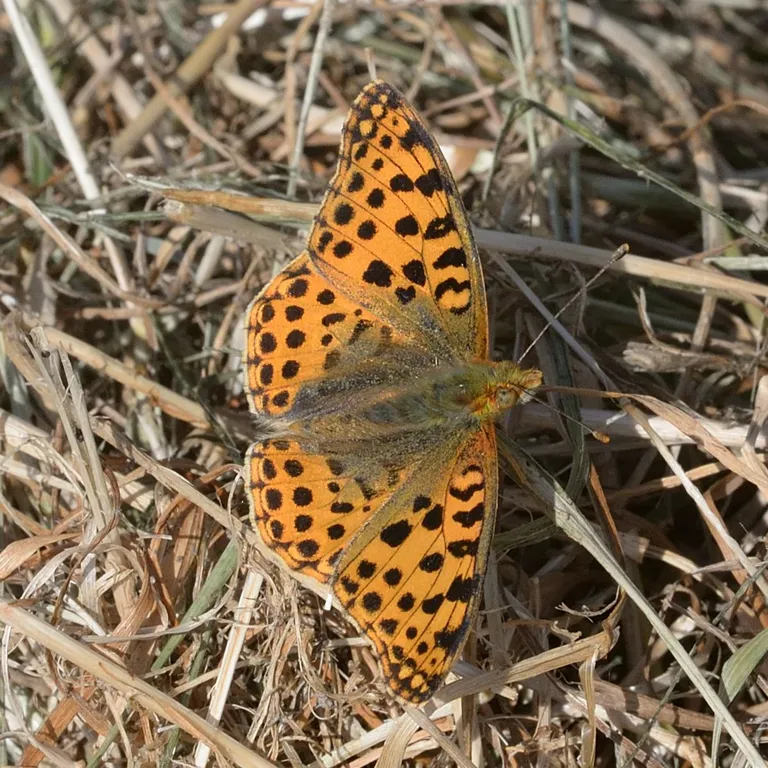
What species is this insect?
Issoria lathonia
